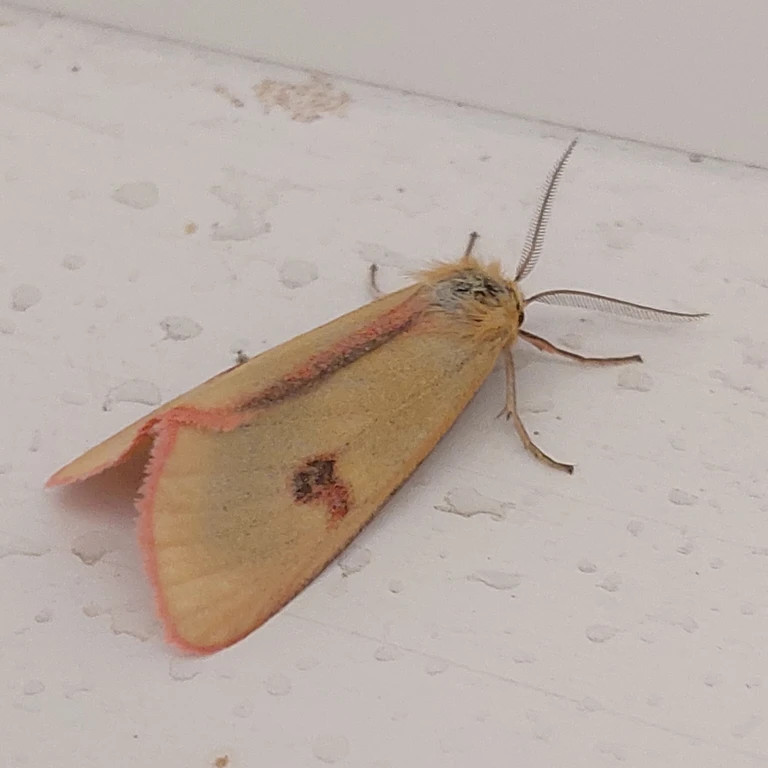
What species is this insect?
Diacrisia sannio
